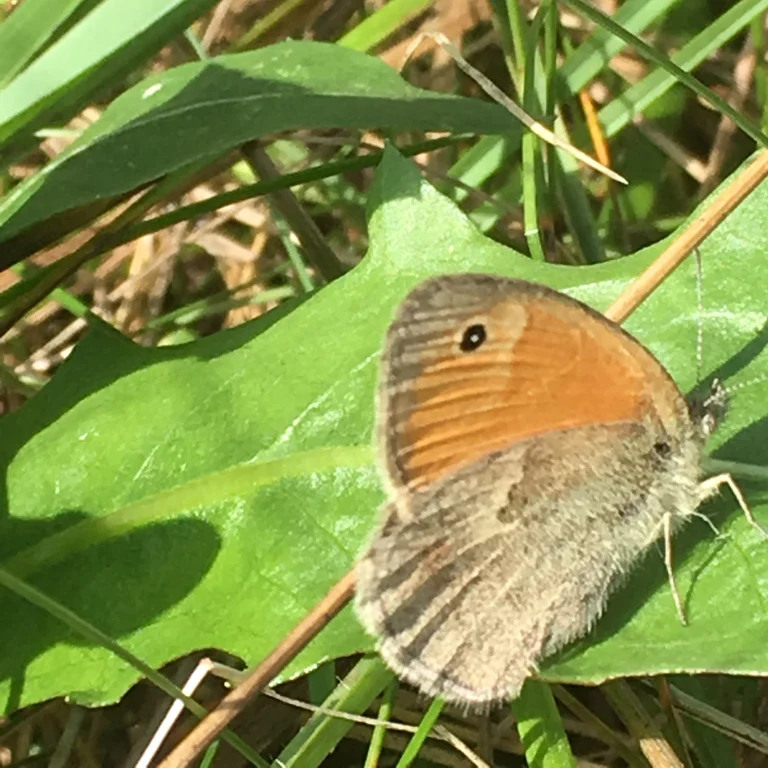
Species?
Coenonympha pamphilus
